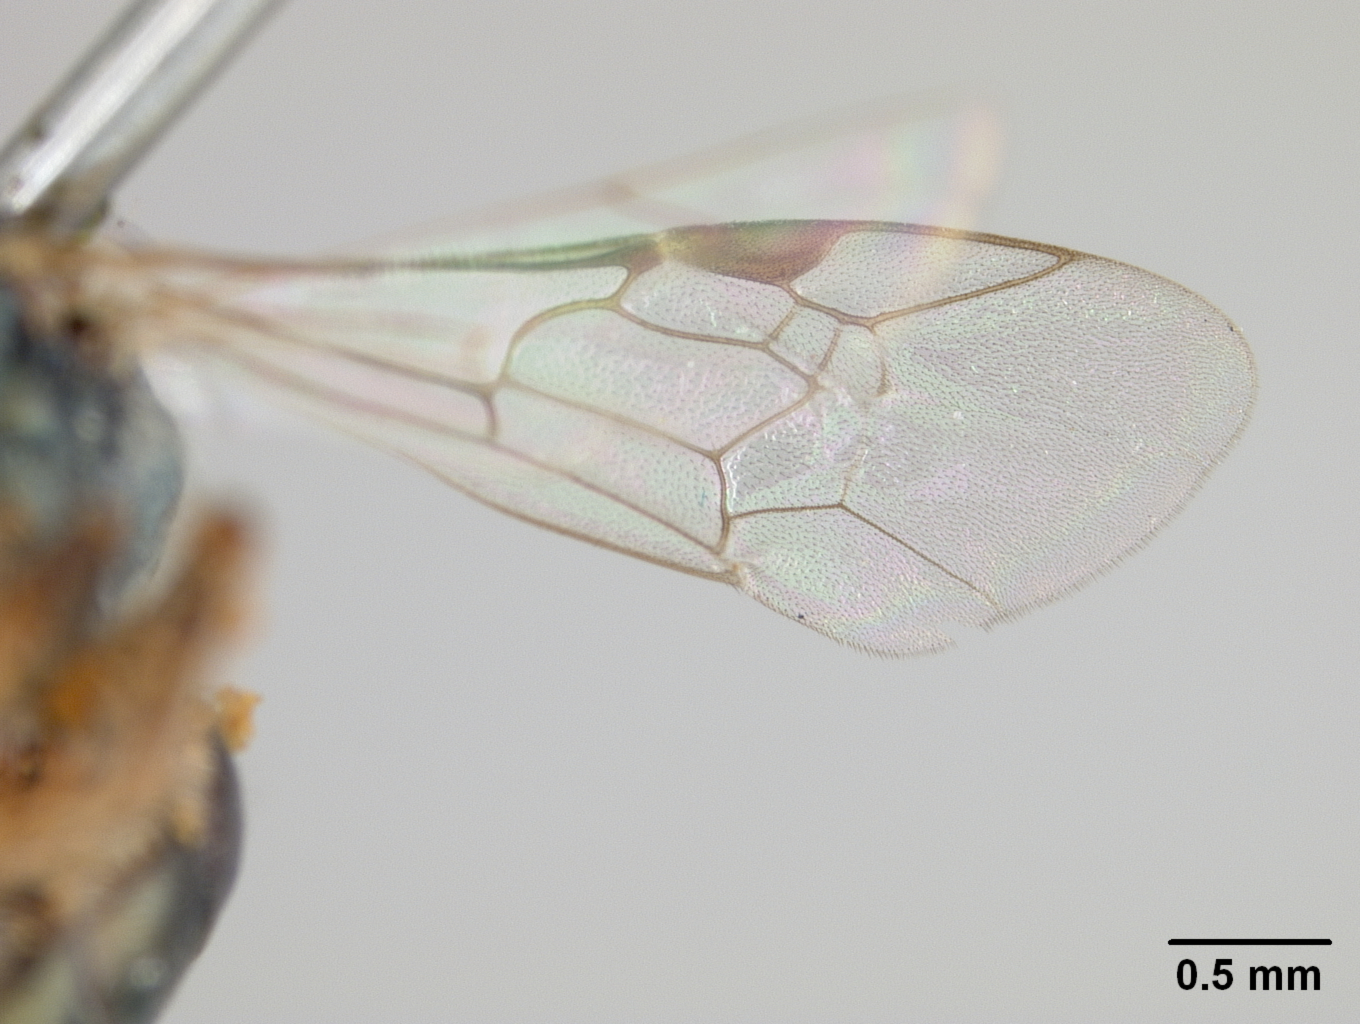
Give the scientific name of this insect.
Halictus crotalariae
